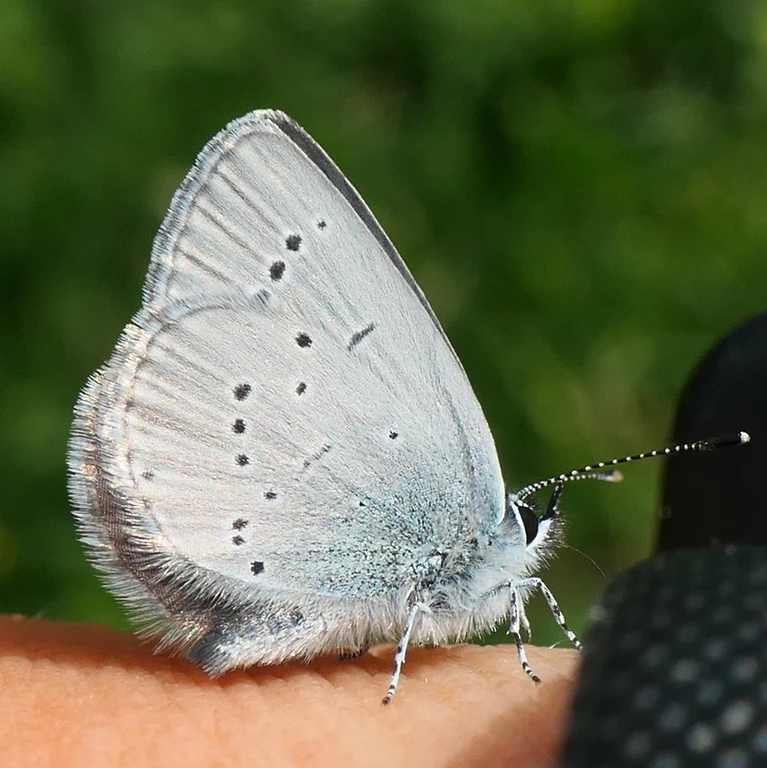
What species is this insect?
Cupido minimus
